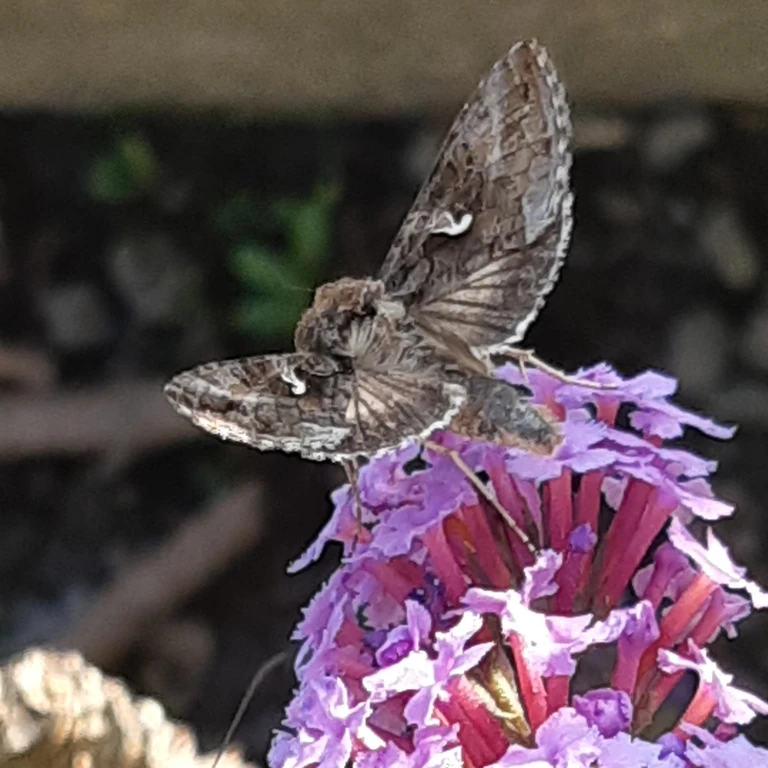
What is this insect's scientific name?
Autographa gamma
